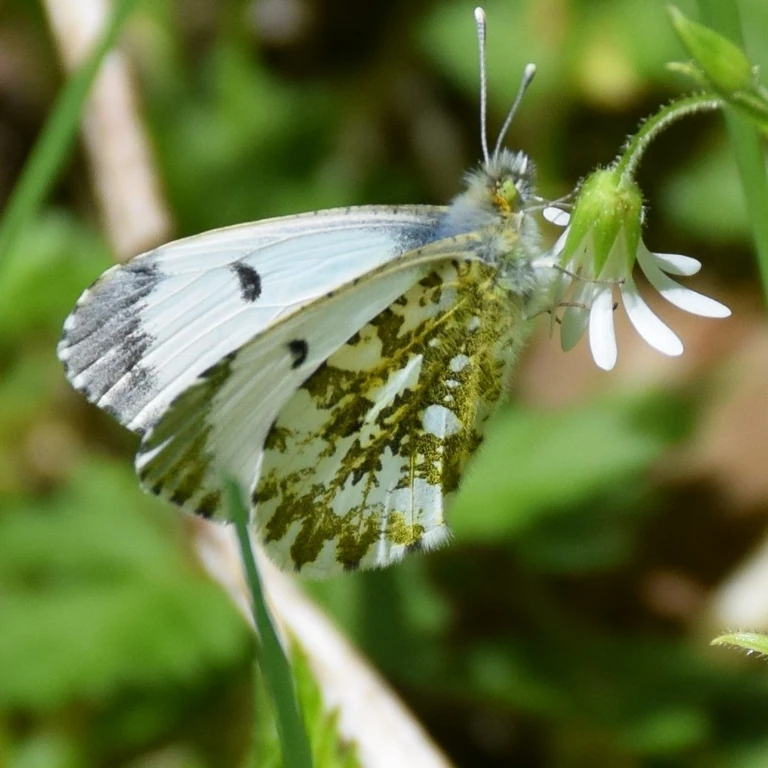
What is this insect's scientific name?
Anthocharis cardamines
